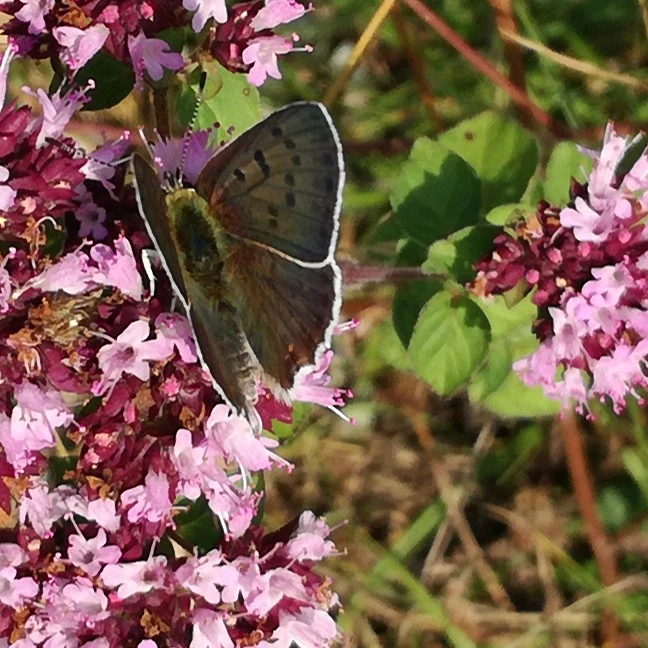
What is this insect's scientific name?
Lycaena tityrus (also Loweia tityrus)
